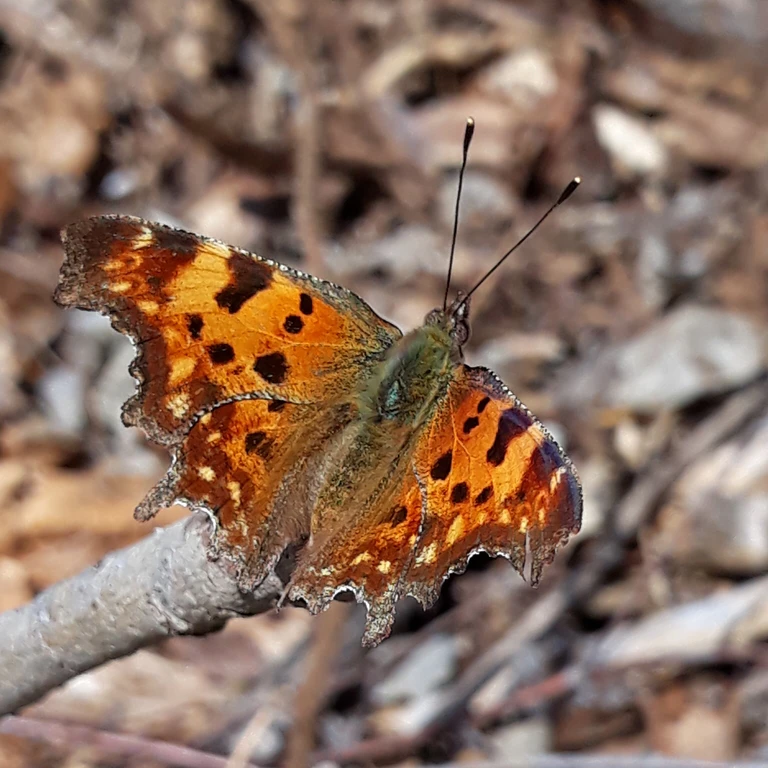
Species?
Polygonia c-album
